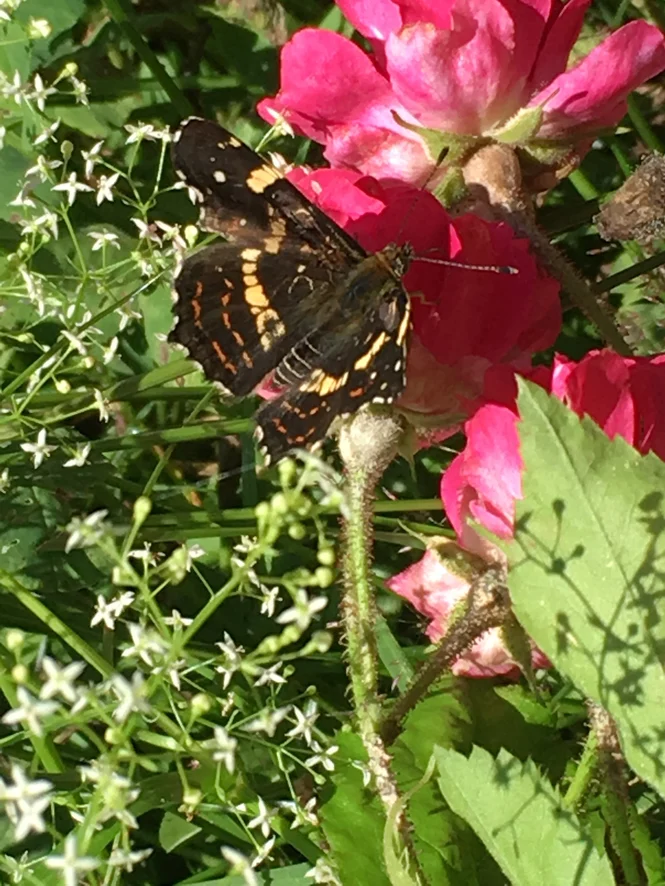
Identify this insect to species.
Araschnia levana
